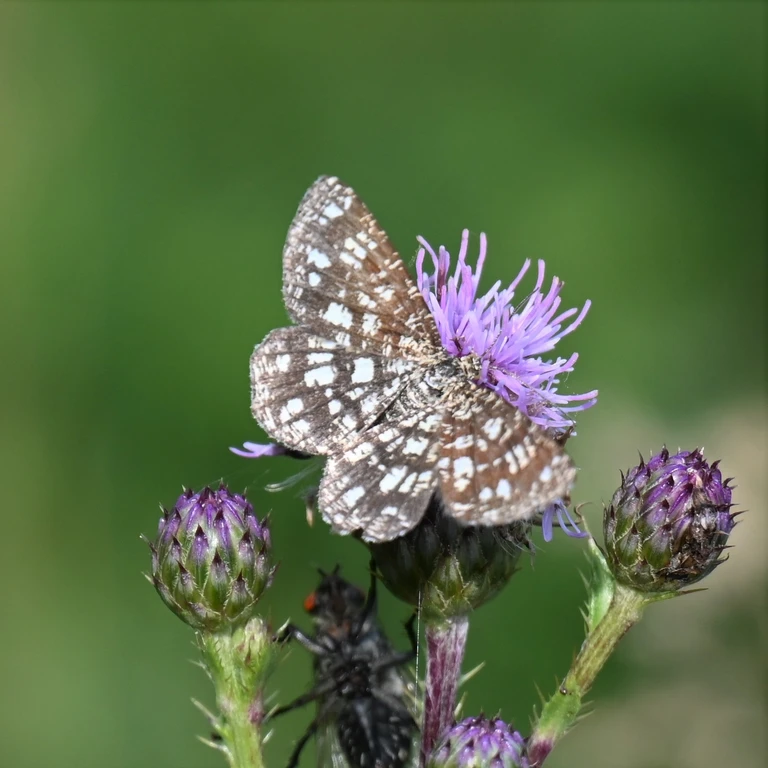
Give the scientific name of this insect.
Chiasmia clathrata
